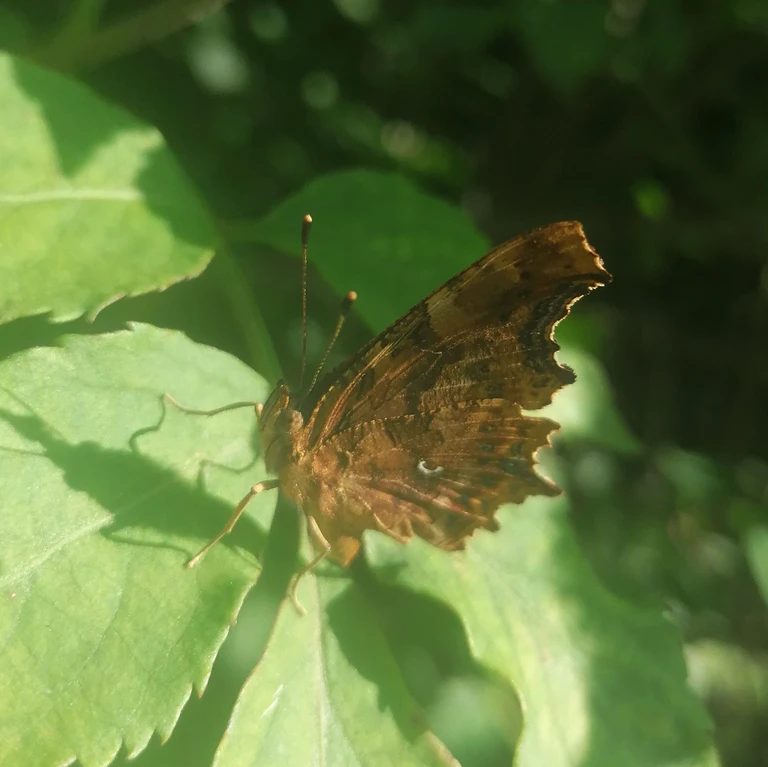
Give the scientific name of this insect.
Polygonia c-album
